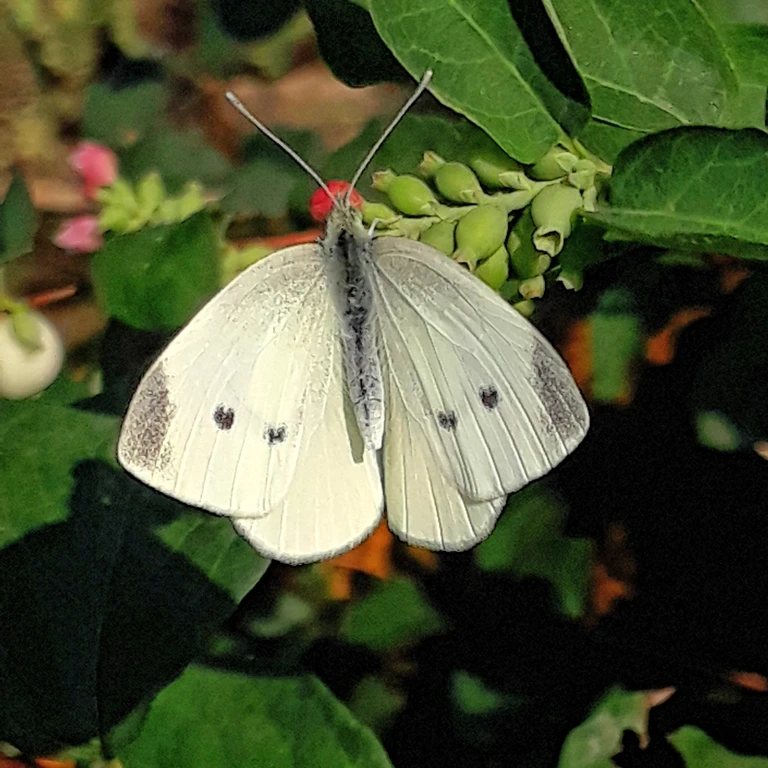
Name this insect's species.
Pieris rapae
